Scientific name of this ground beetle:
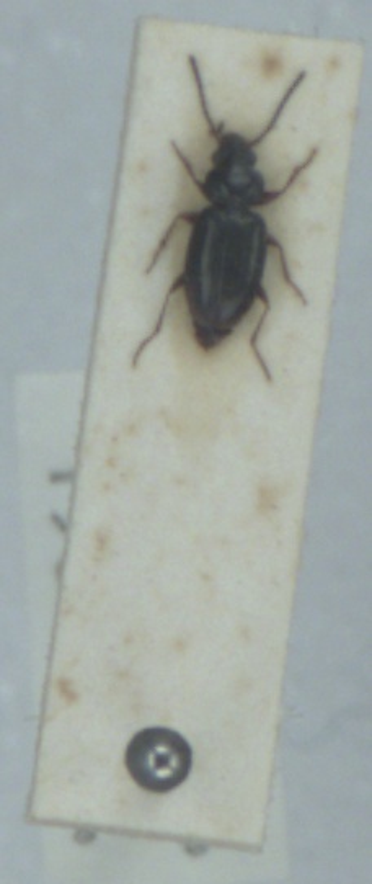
Bembidion guttula
